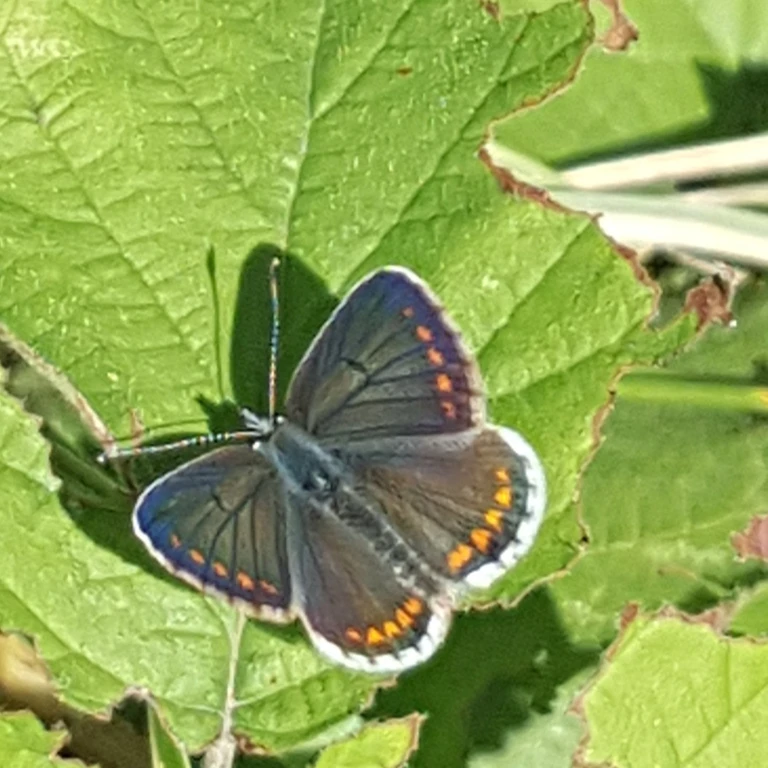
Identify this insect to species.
Aricia agestis/artaxerxes
